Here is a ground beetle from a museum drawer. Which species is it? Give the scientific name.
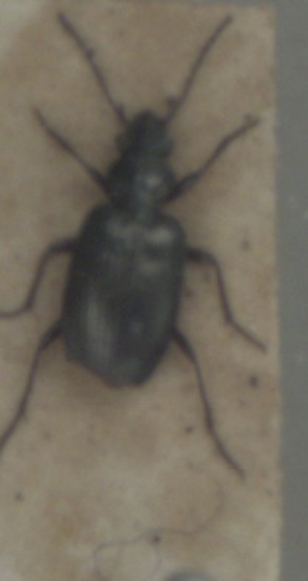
Bembidion punctulatum
